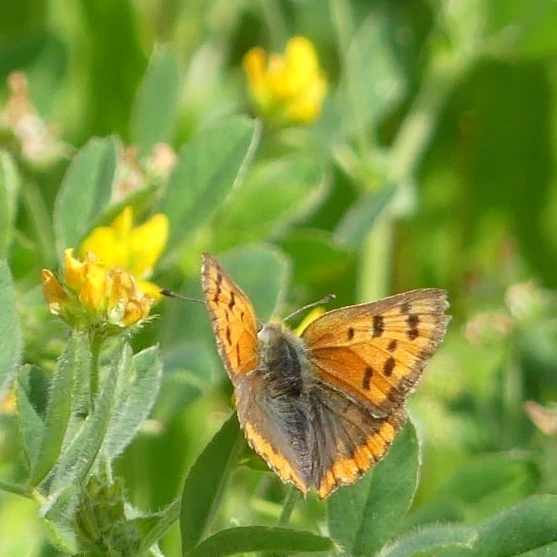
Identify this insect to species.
Lycaena phlaeas
